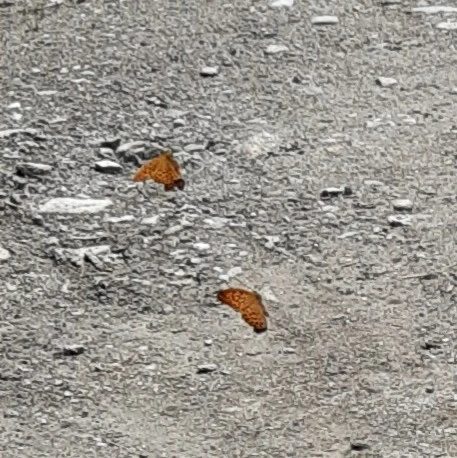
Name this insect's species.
Argynnis paphia
